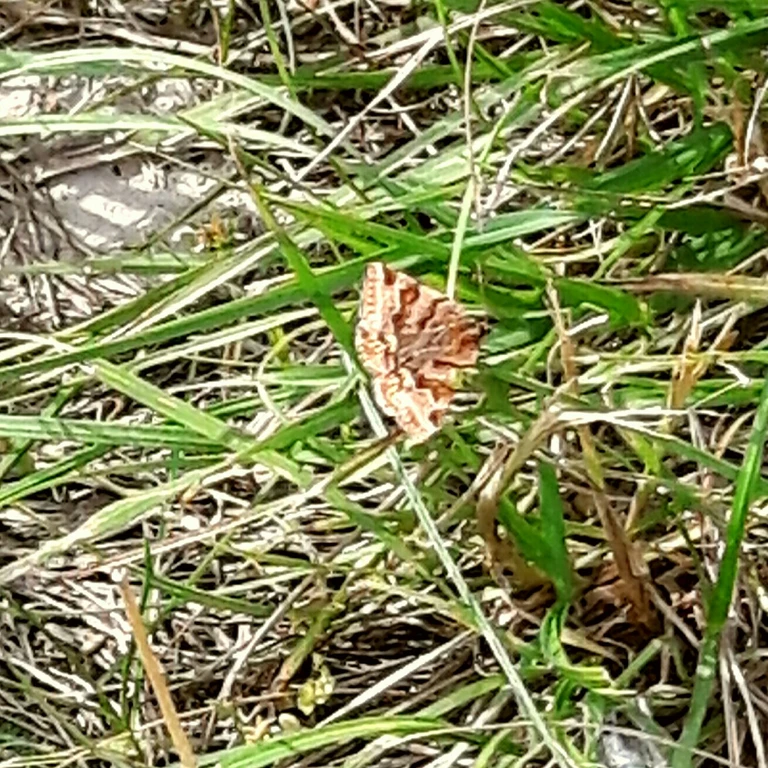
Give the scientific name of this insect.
Euclidia glyphica
